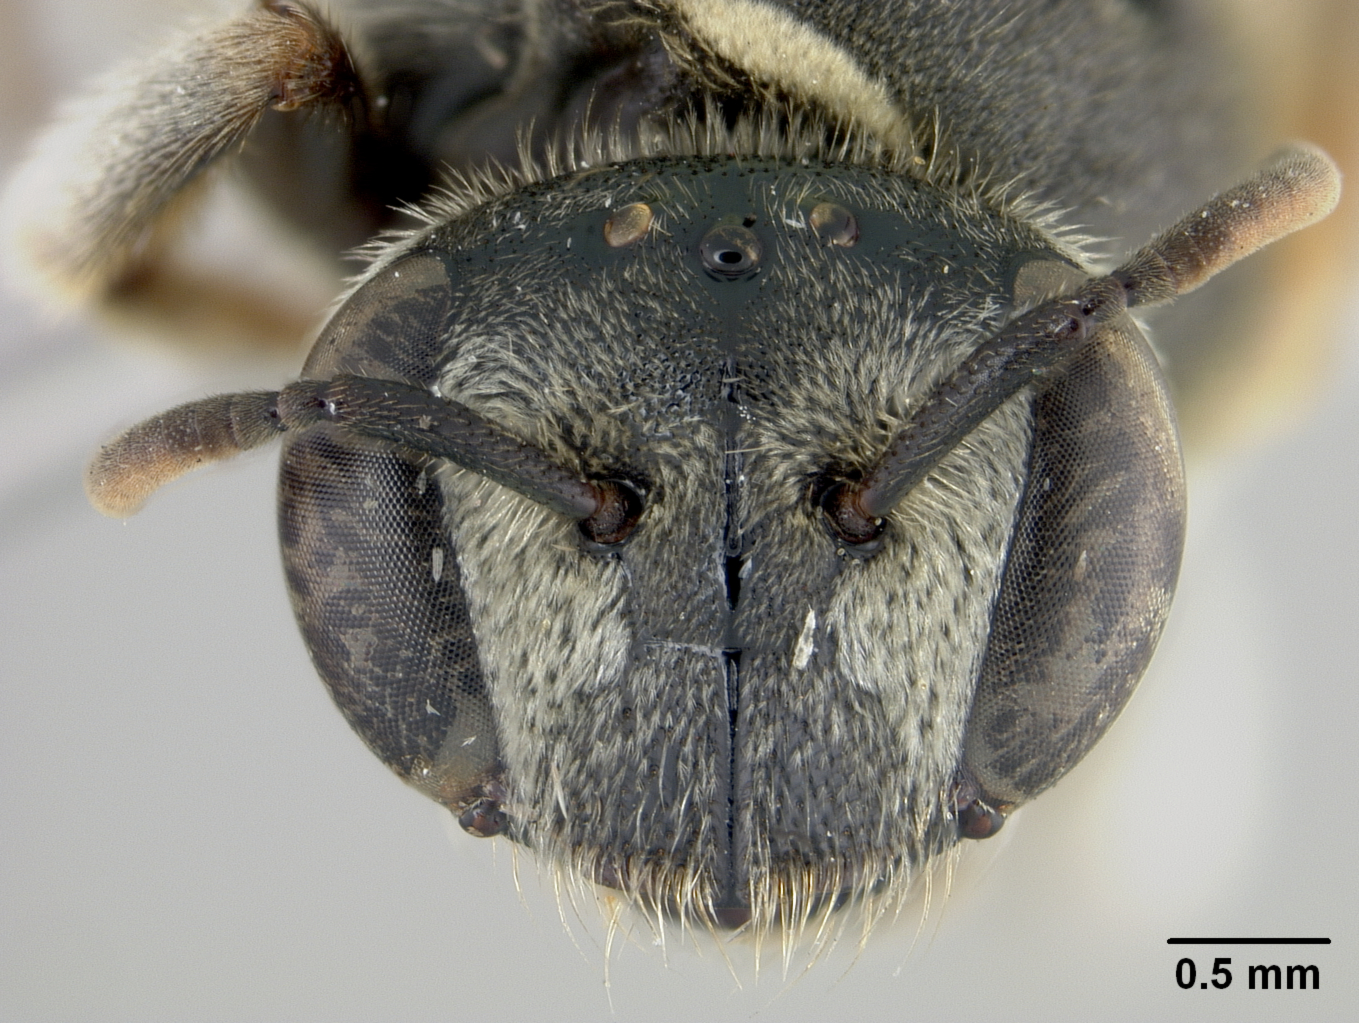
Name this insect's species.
Nomia austella
